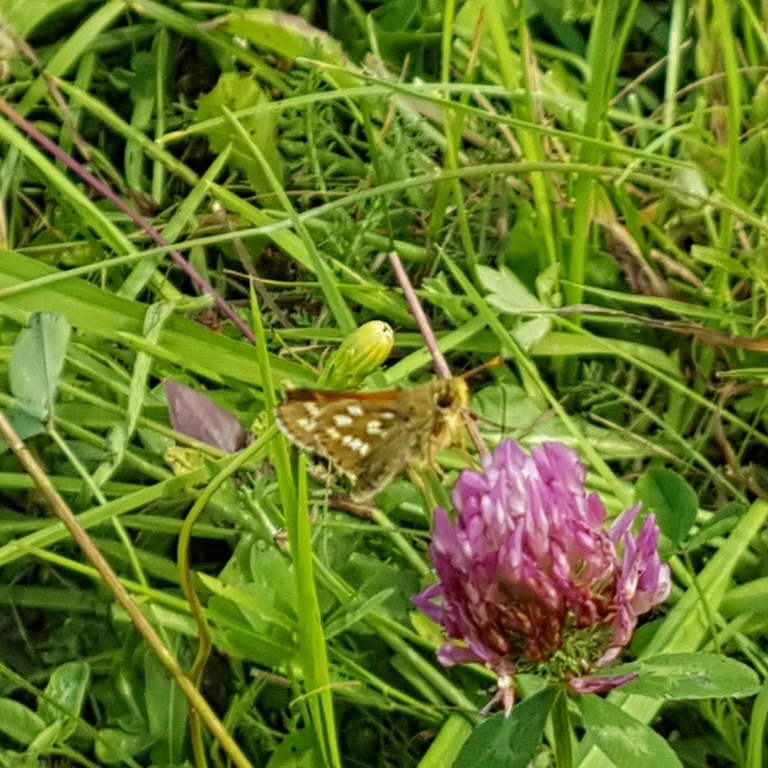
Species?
Hesperia comma
